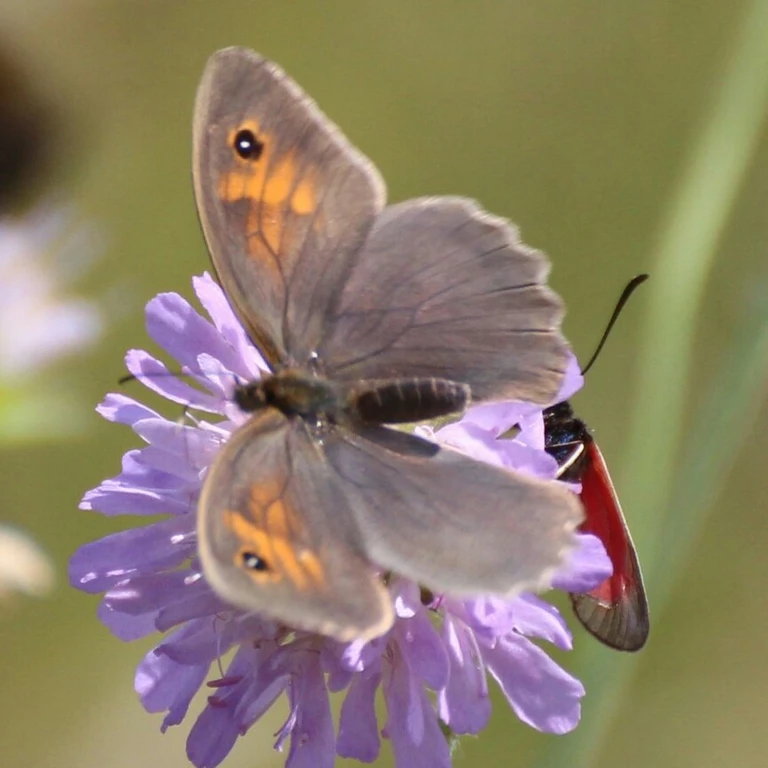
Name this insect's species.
Maniola jurtina
